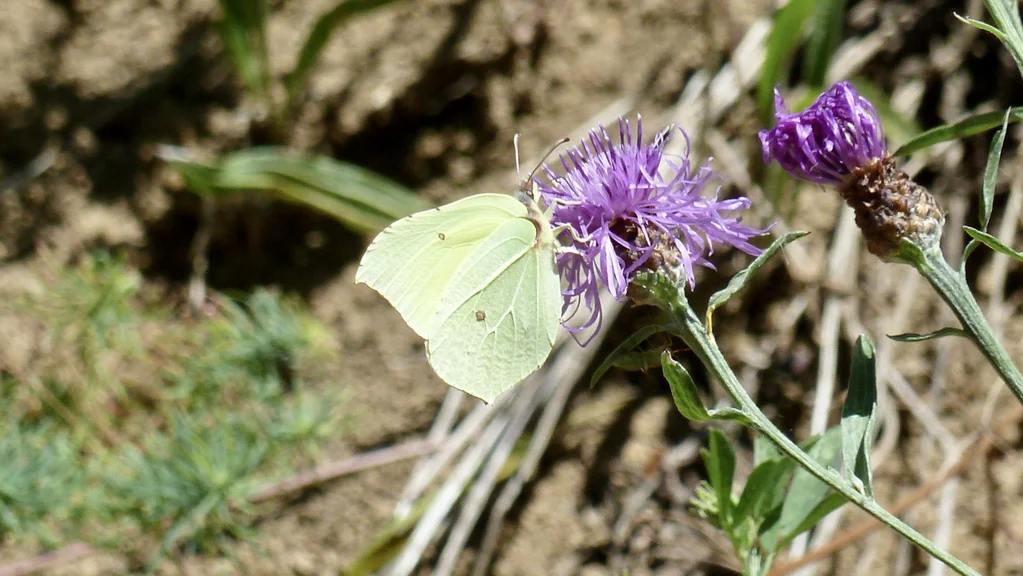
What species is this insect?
Gonepteryx rhamni
